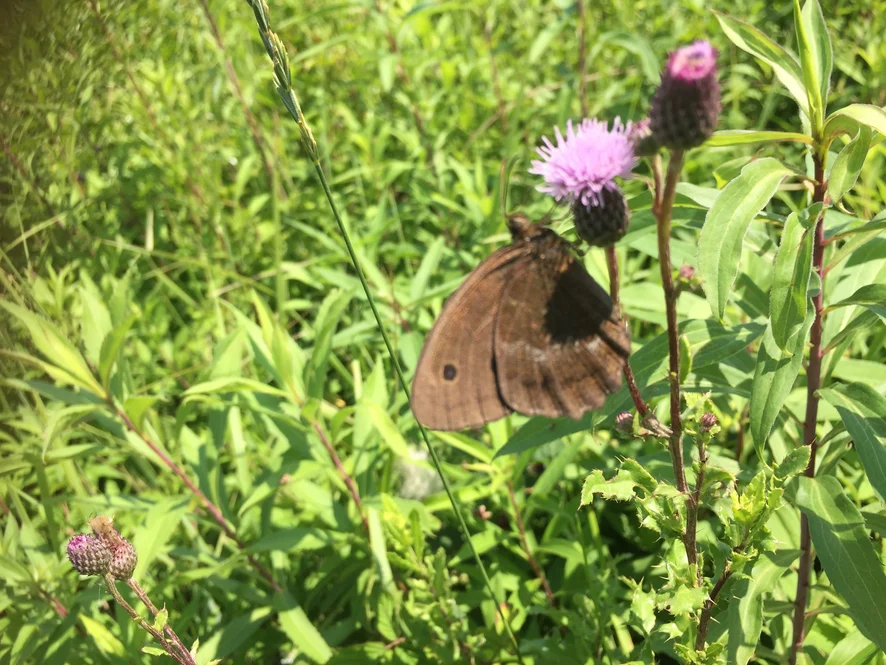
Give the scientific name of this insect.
Minois dryas
